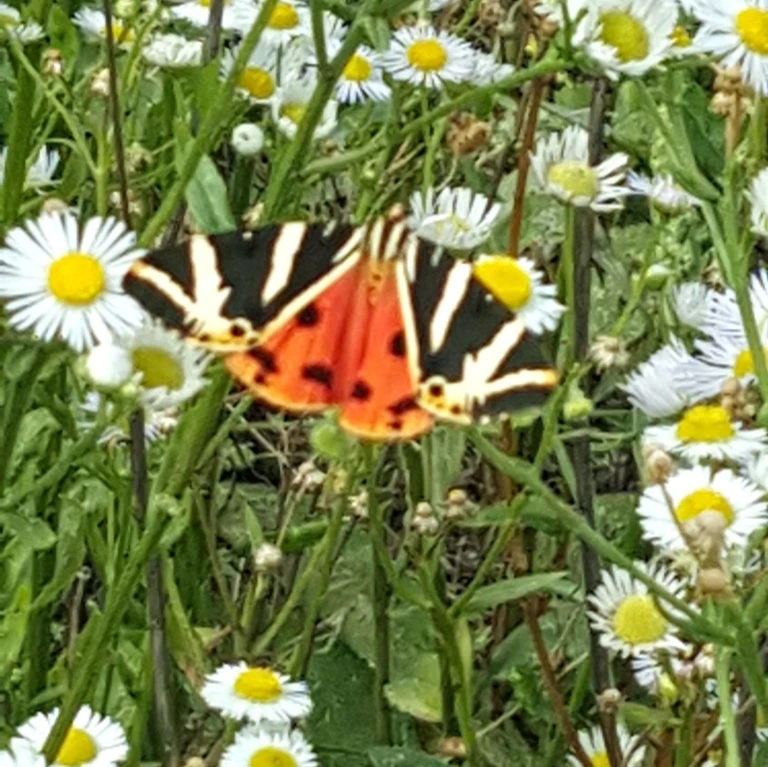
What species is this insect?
Euplagia quadripunctaria
